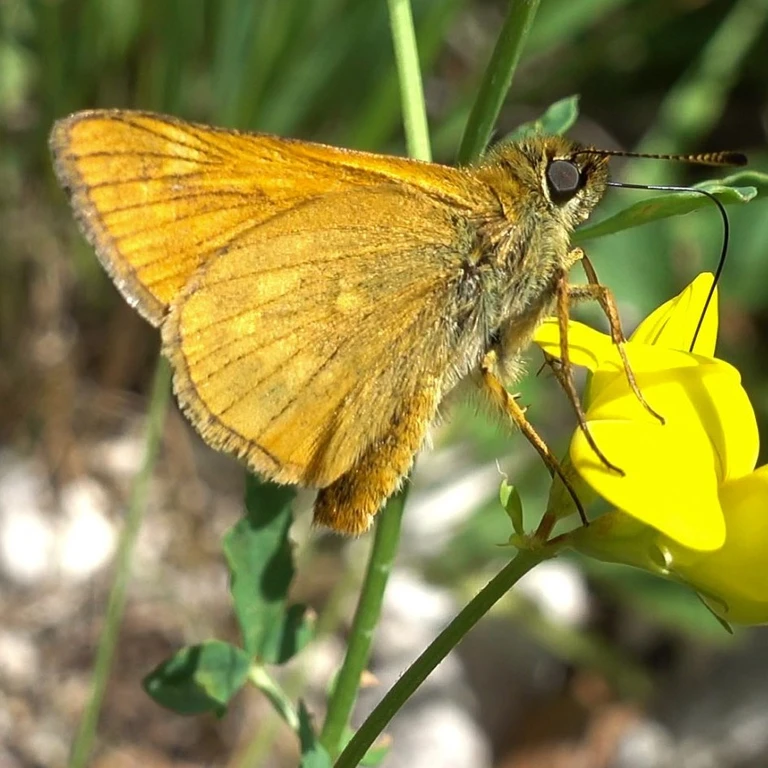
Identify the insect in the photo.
Ochlodes sylvanus (also Ochlodes venata)
